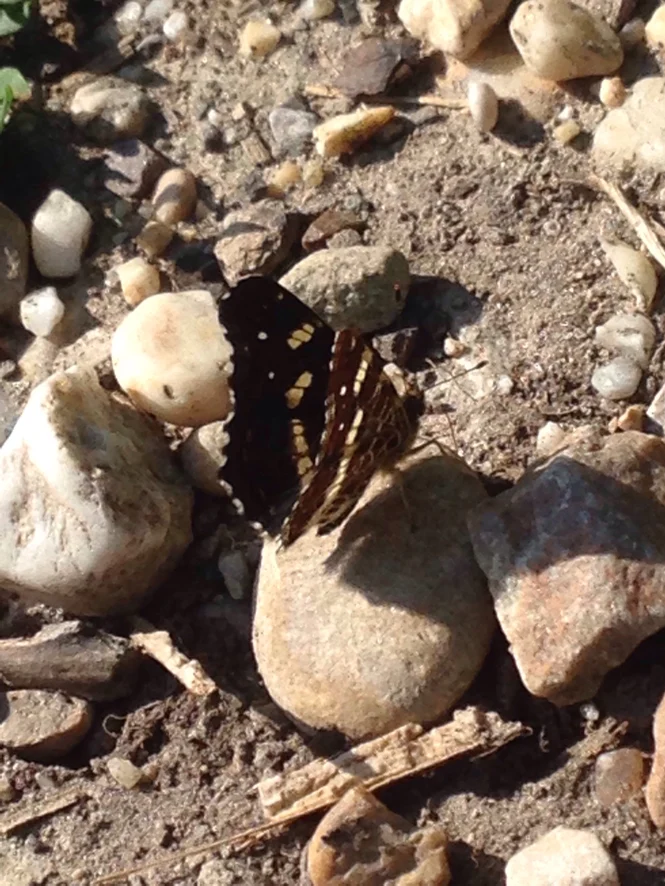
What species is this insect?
Araschnia levana
